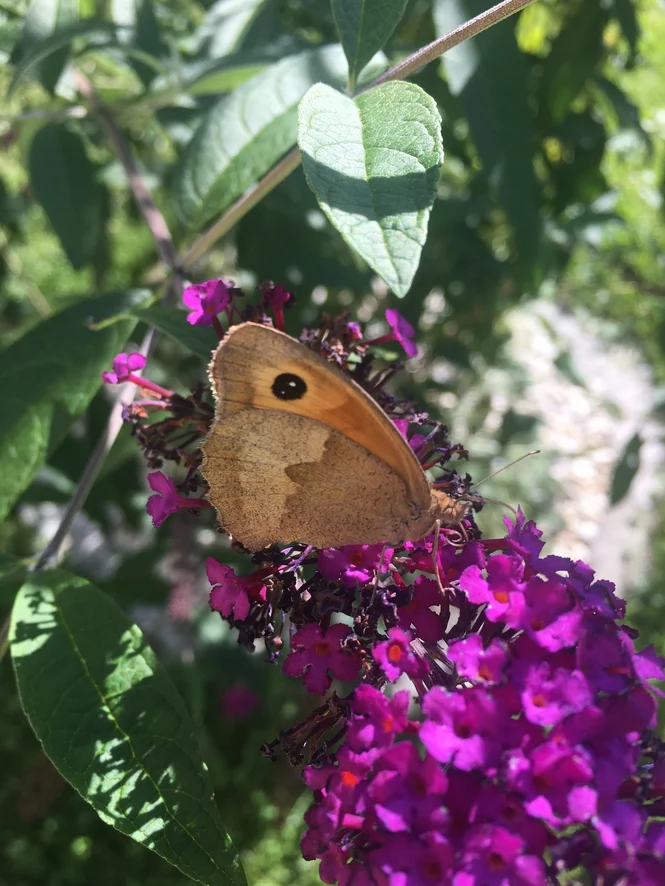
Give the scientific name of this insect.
Maniola jurtina
